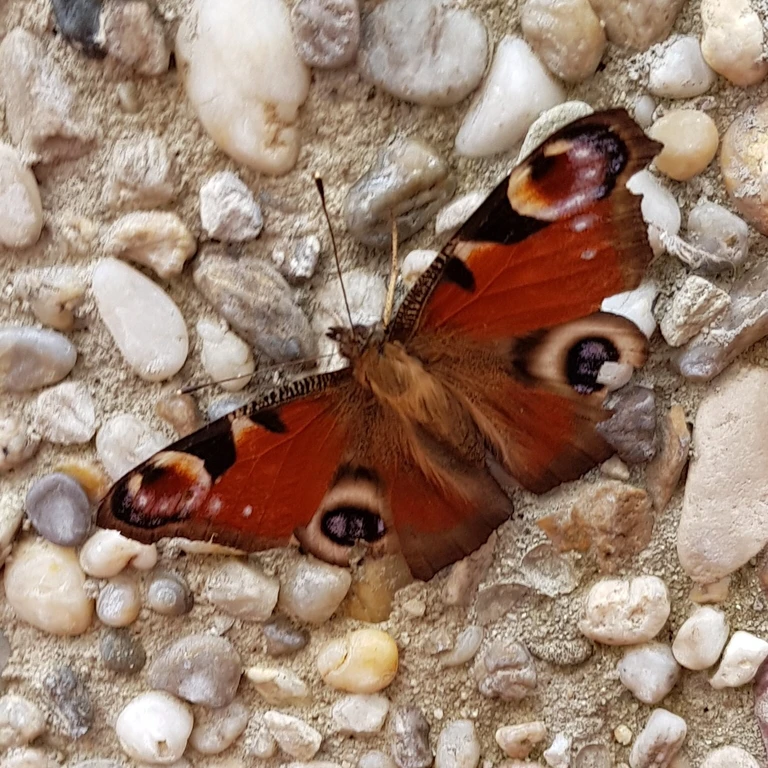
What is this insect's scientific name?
Aglais io
